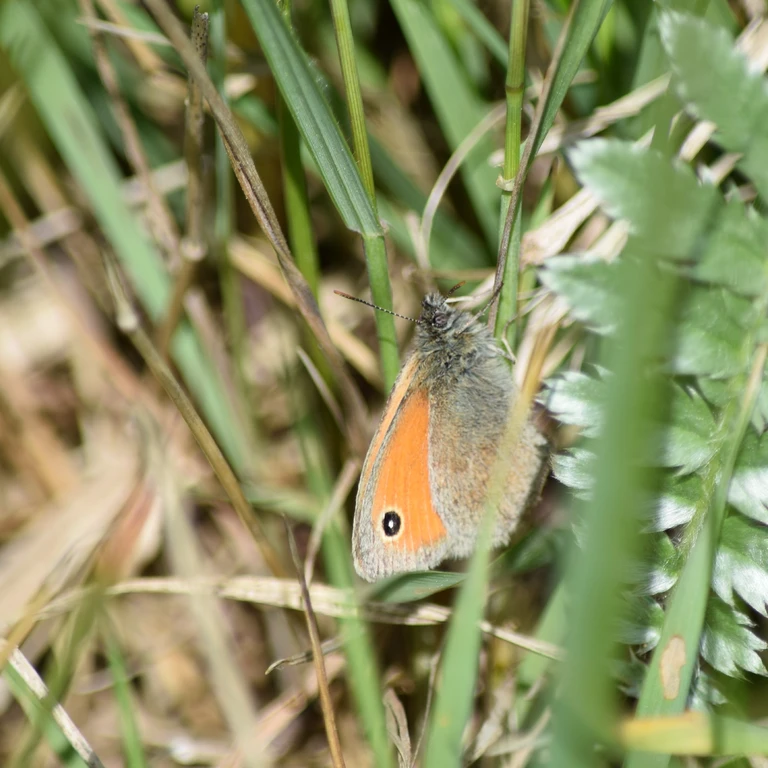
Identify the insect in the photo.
Coenonympha pamphilus
